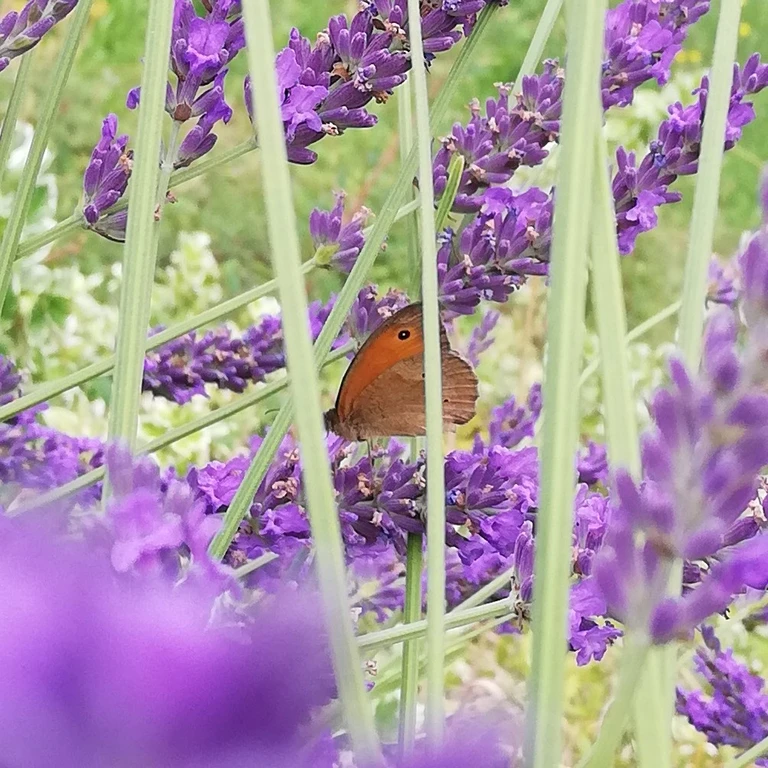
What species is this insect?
Maniola jurtina
